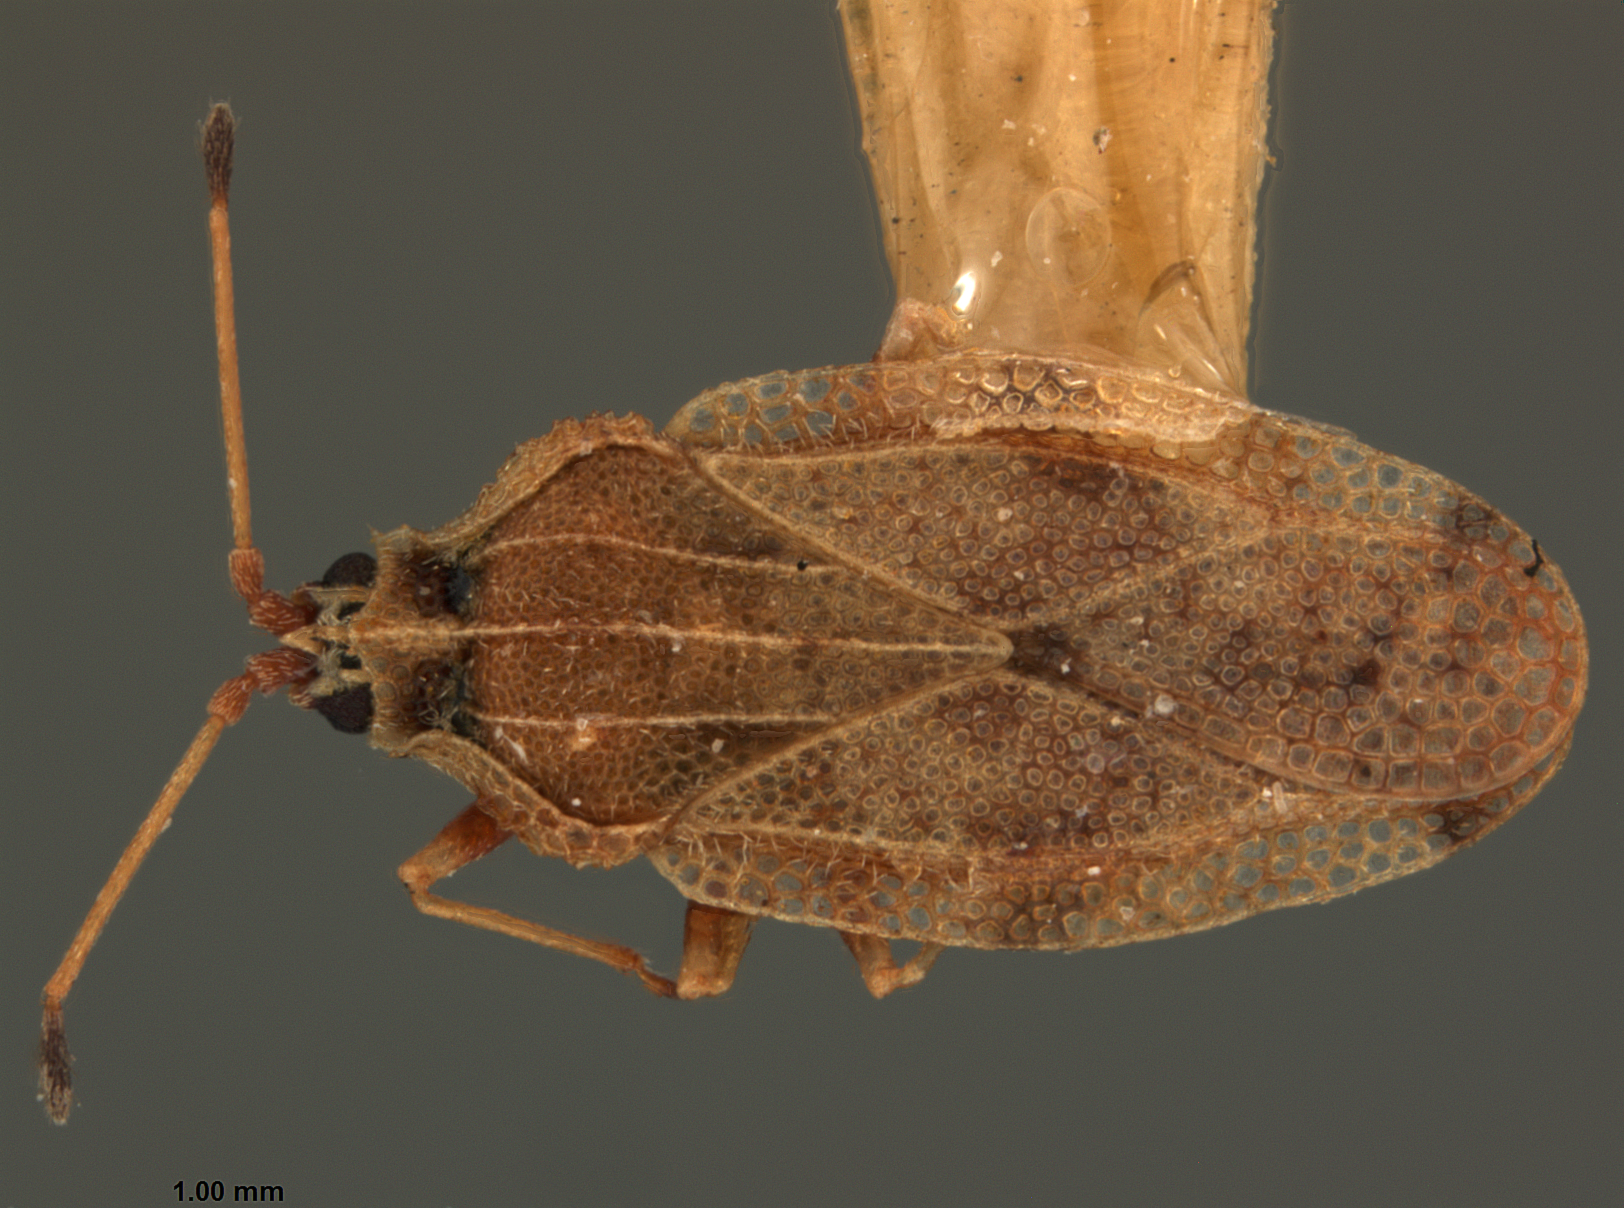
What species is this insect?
Physatocheila fulgoris
